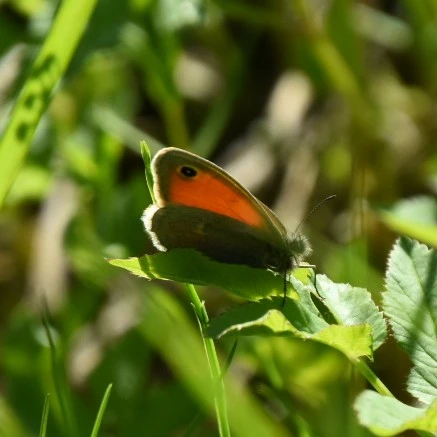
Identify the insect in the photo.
Coenonympha pamphilus
